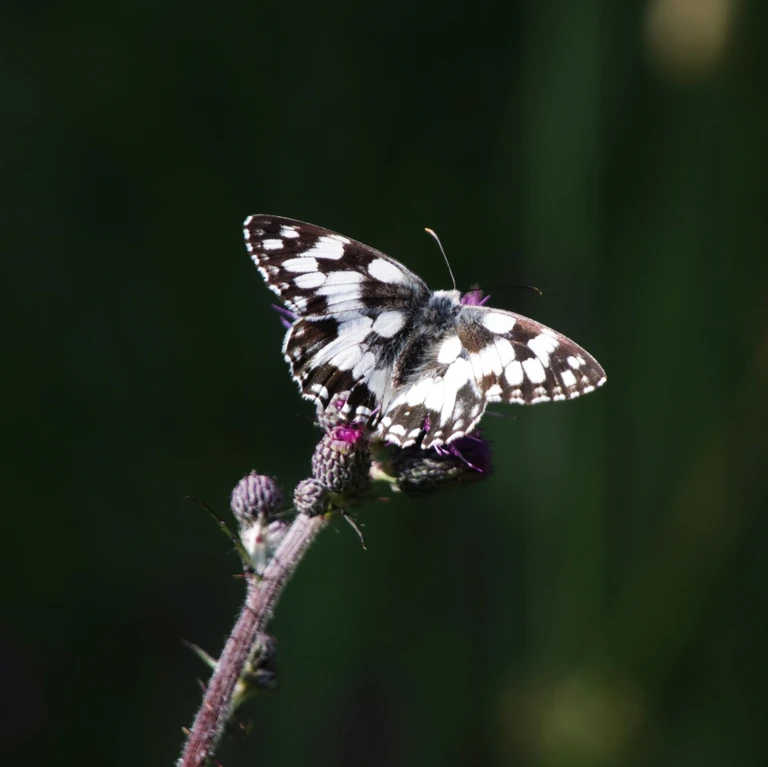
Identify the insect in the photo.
Melanargia galathea
